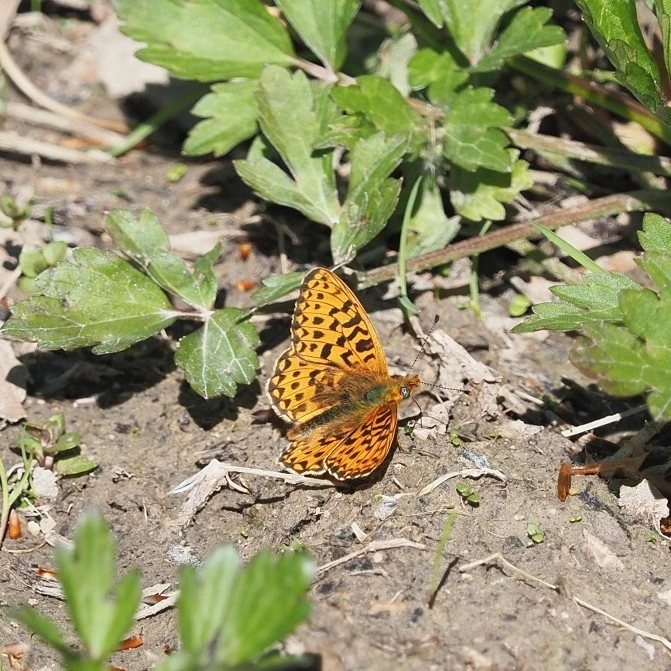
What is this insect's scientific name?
Boloria euphrosyne (also Clossiana euphrosyne)
